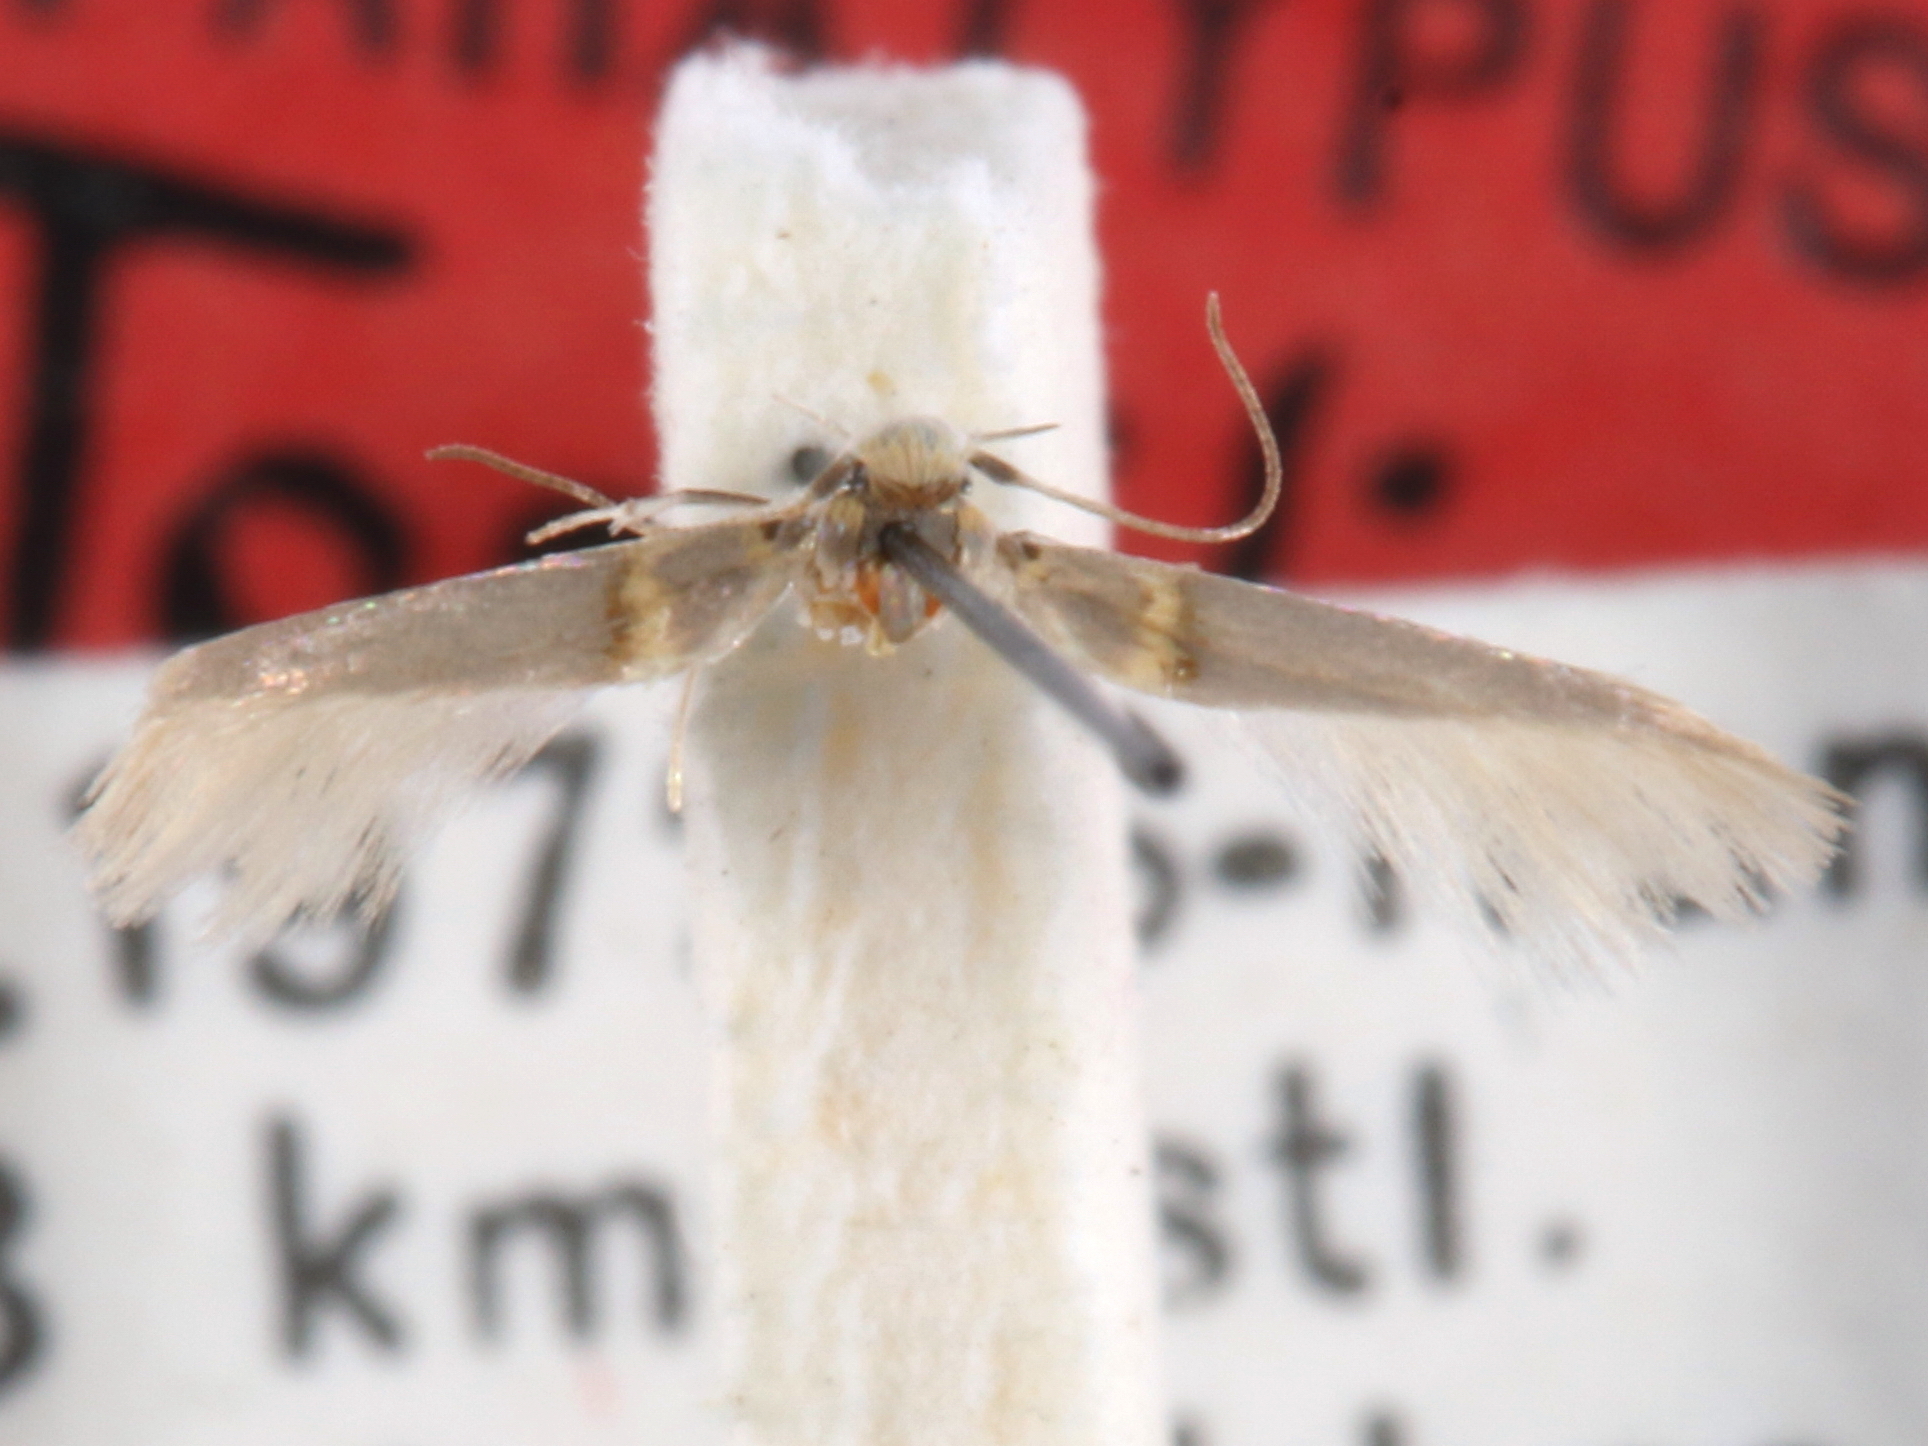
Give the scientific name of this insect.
Tortilia pallidella
